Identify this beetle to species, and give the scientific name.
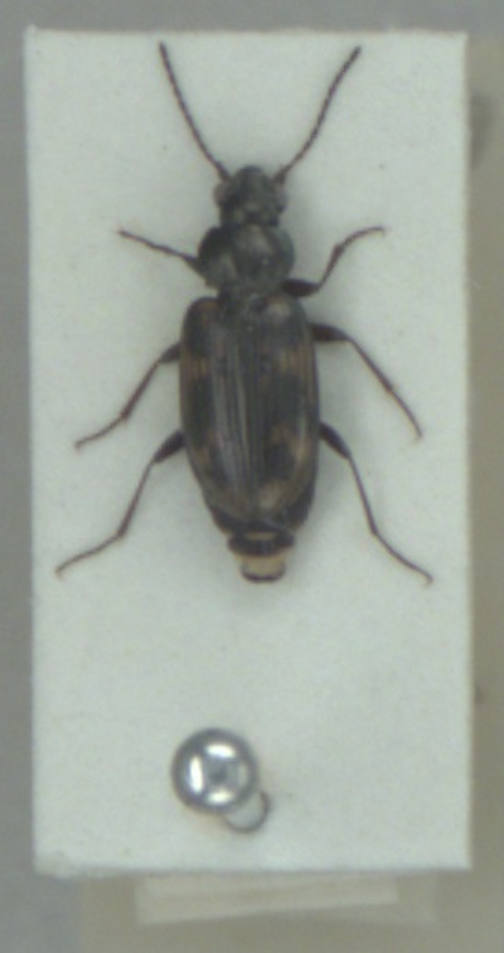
Bembidion varium
